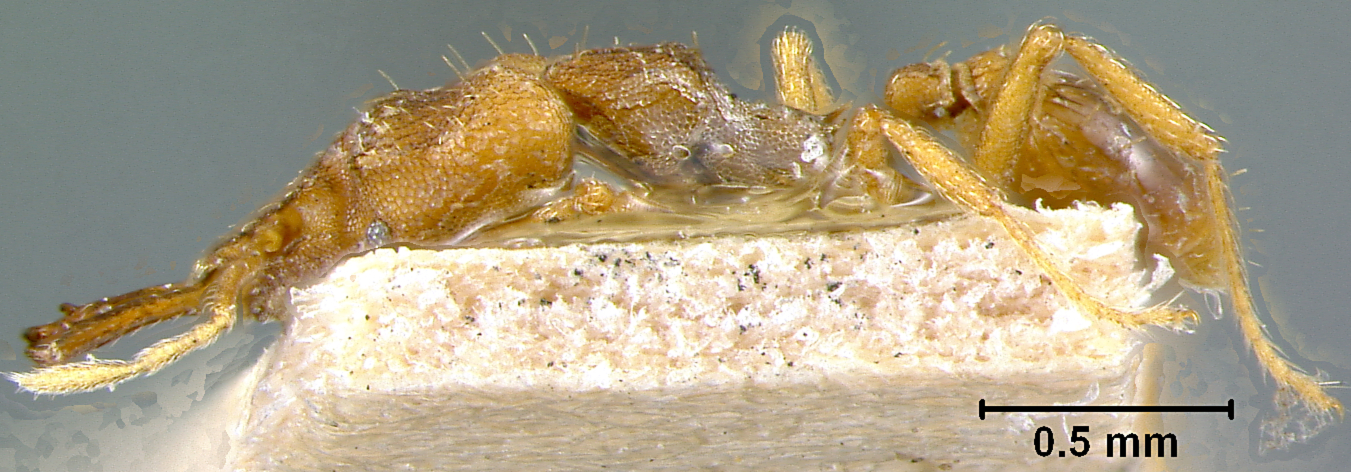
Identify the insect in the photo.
Strumigenys antaeus
